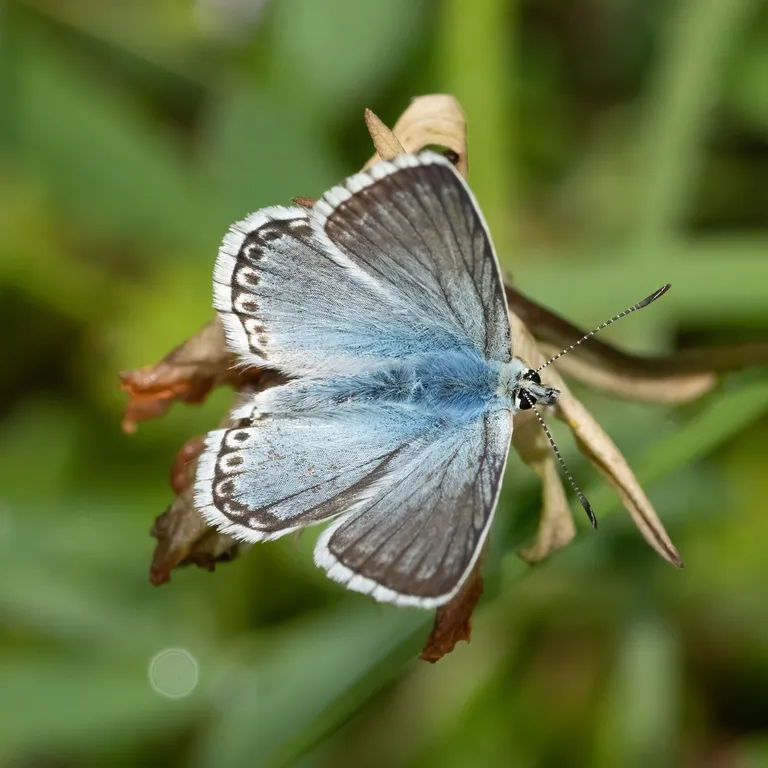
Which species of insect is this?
Lysandra coridon
